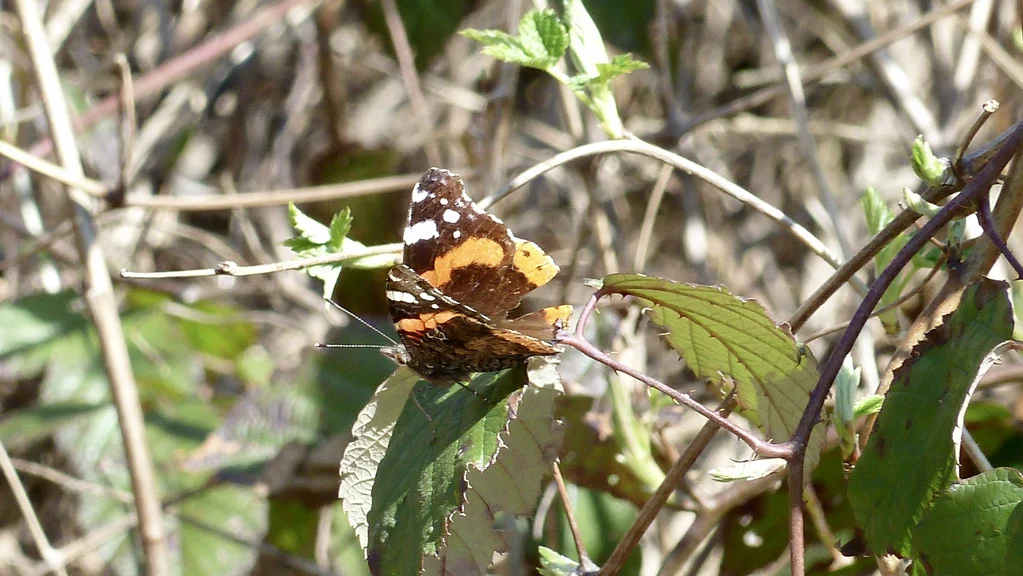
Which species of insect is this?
Vanessa atalanta
